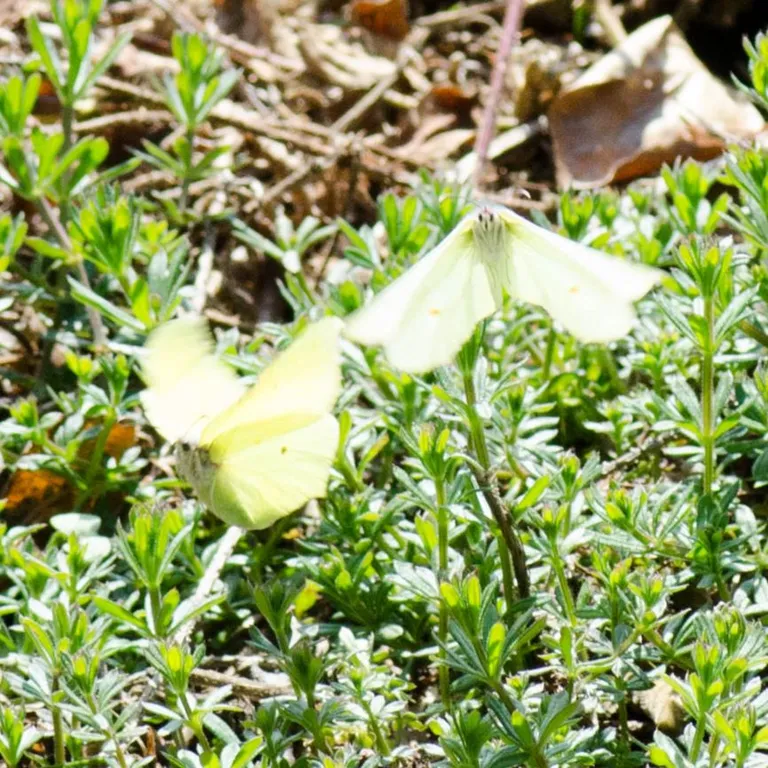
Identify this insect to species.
Gonepteryx rhamni
